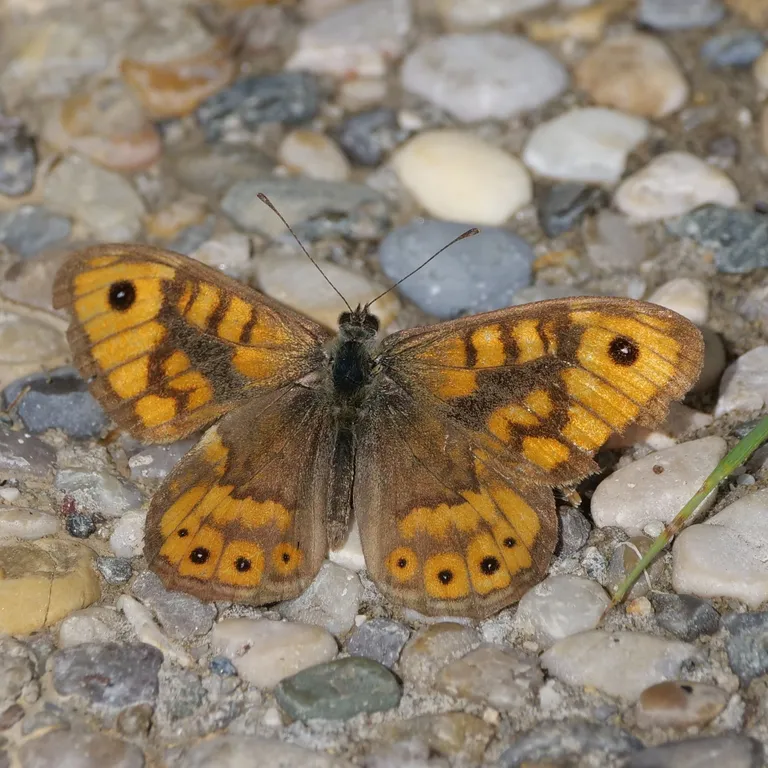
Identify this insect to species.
Lasiommata megera (also Pararge megera)
